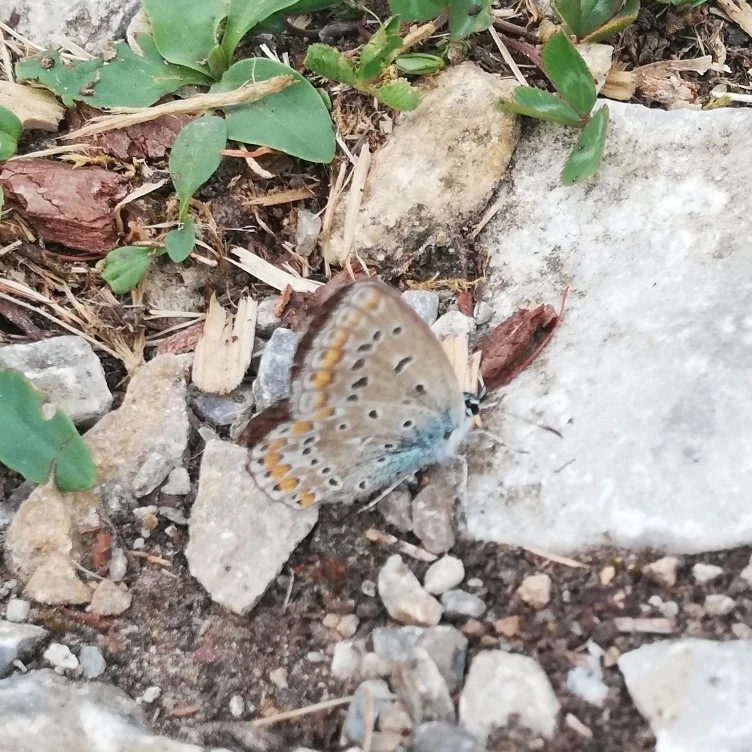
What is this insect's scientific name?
Polyommatus icarus
